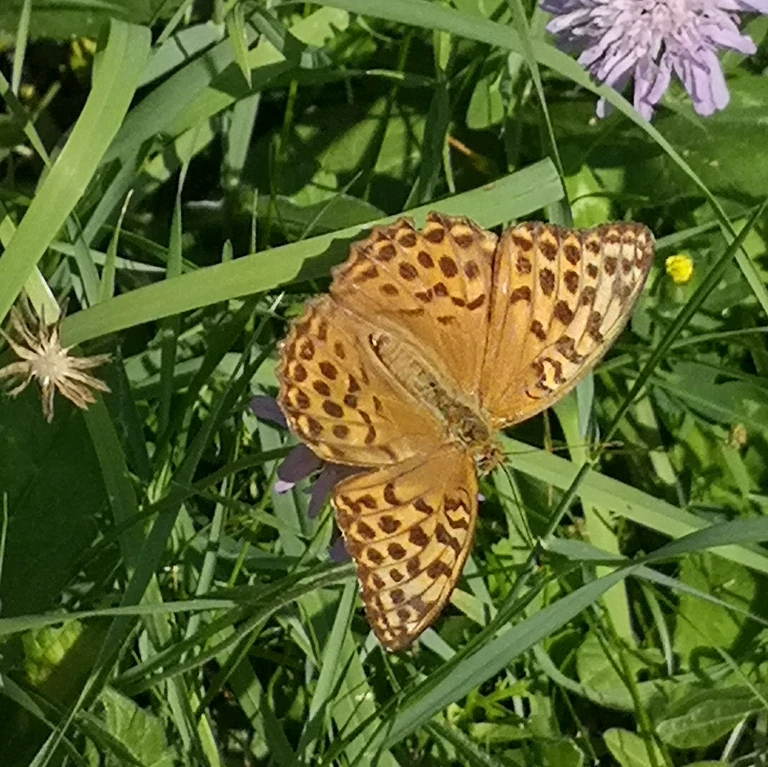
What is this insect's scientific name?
Argynnis paphia
